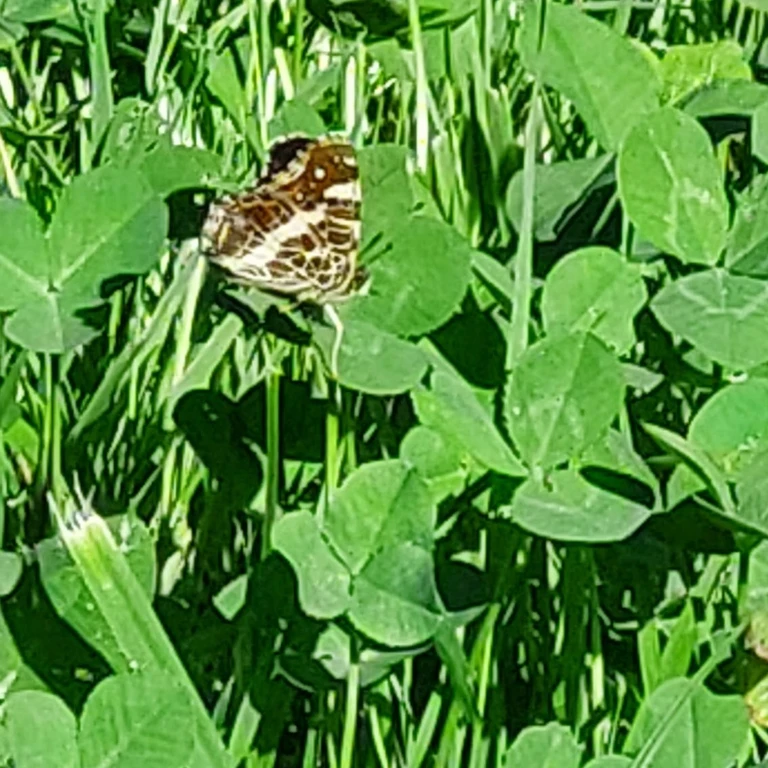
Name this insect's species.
Araschnia levana
